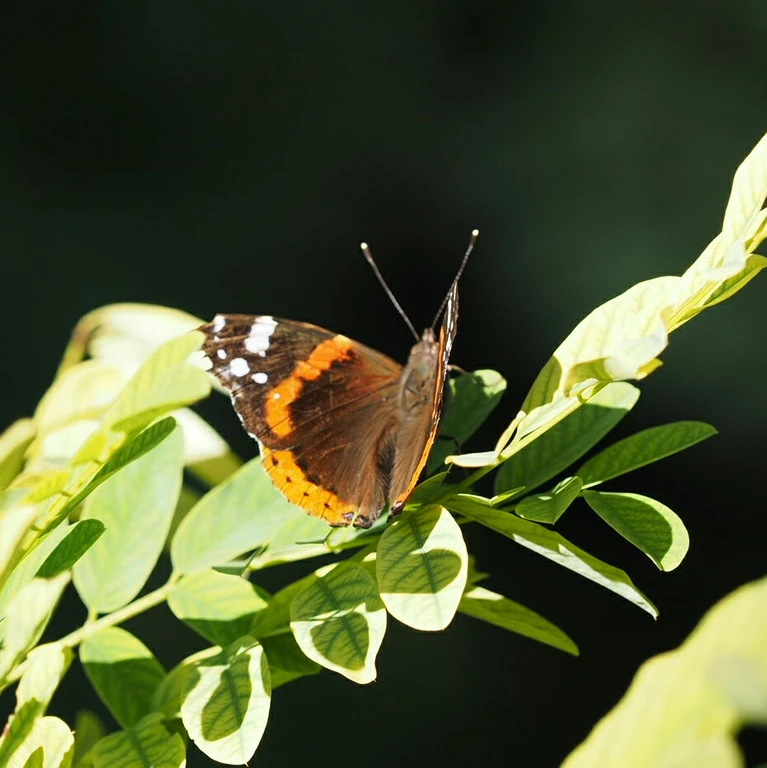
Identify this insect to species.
Vanessa atalanta
